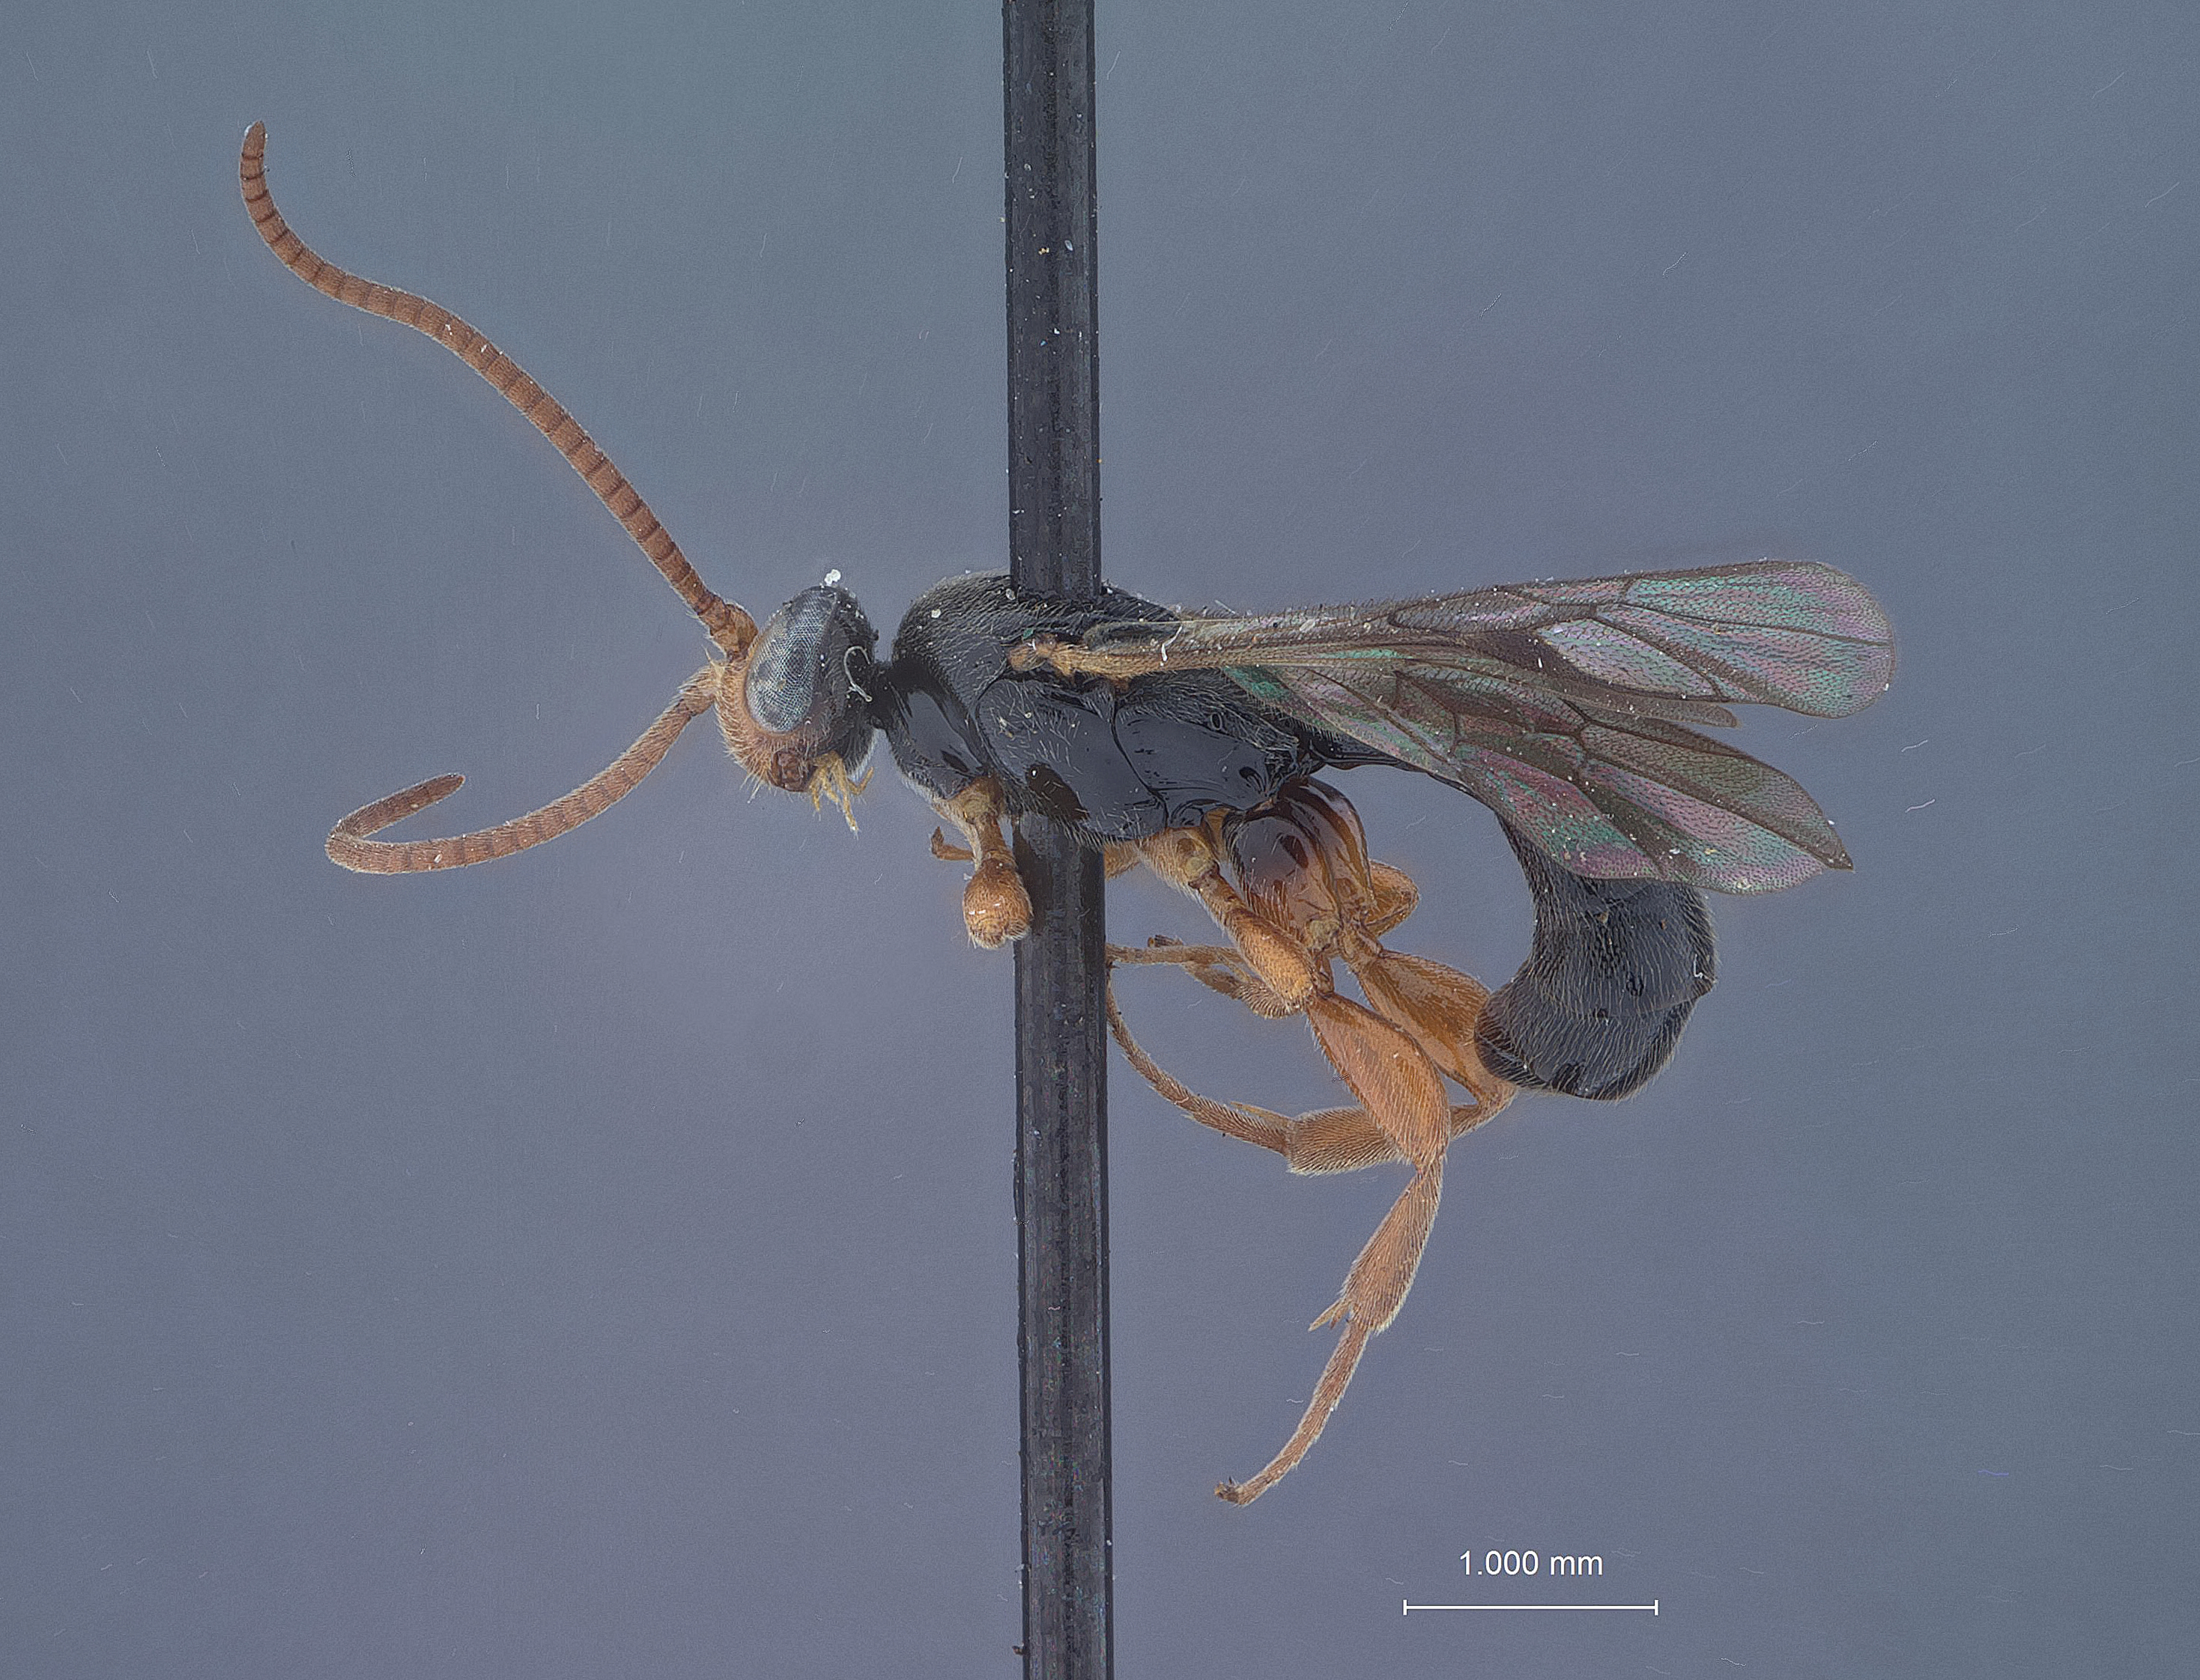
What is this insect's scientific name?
Trieces integer
